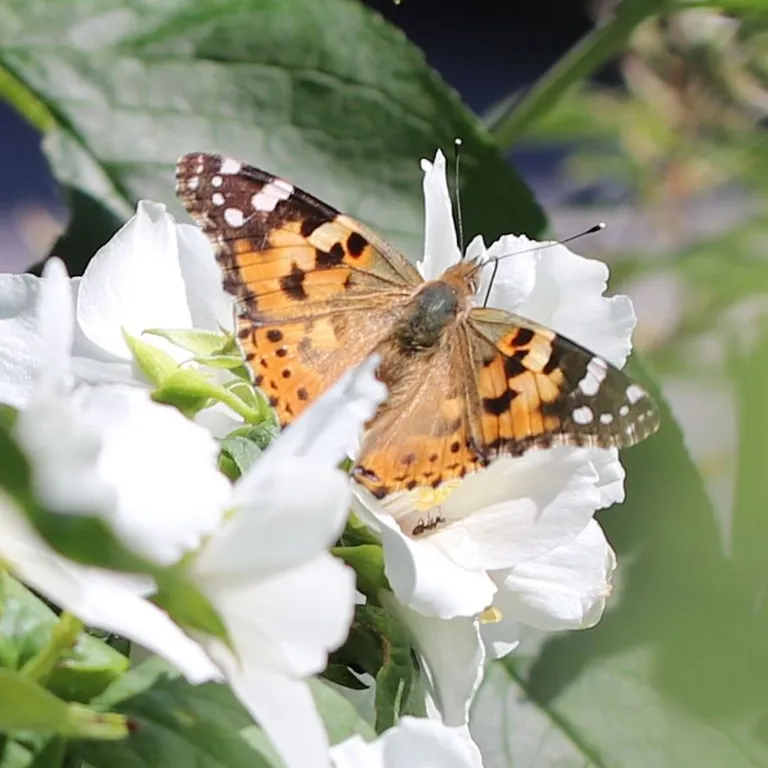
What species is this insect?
Vanessa cardui
